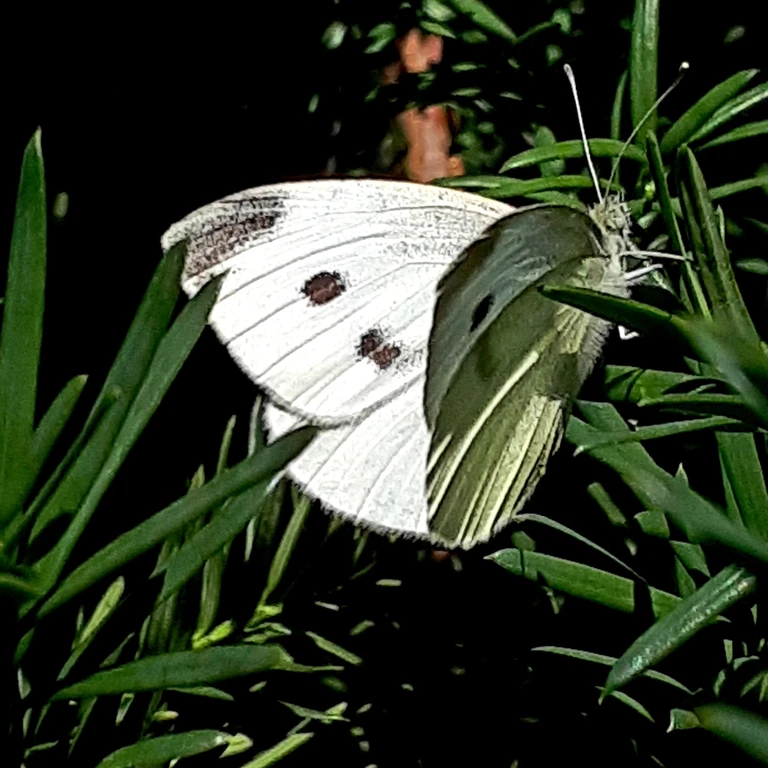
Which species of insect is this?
Pieris rapae
